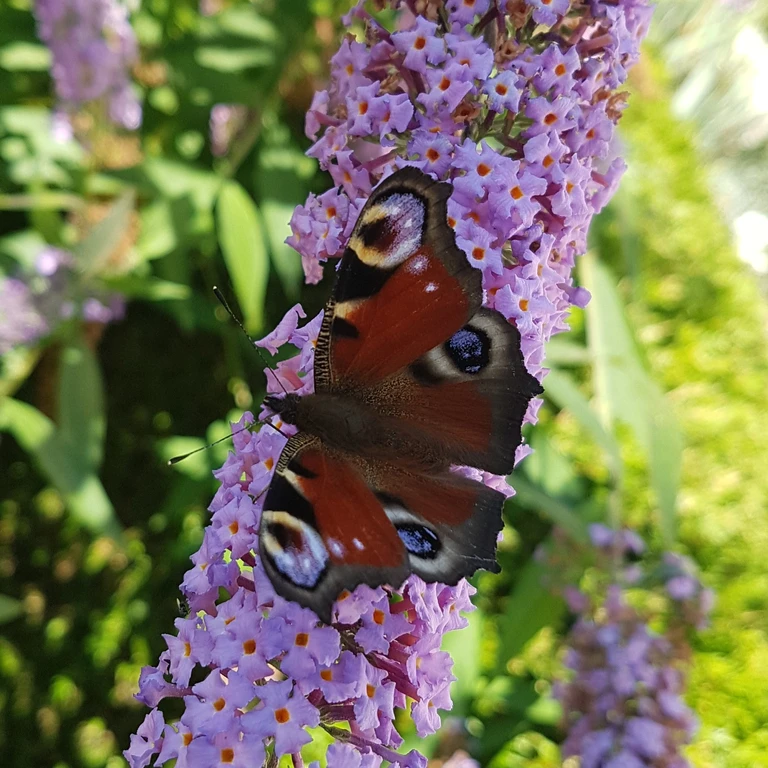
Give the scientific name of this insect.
Aglais io
